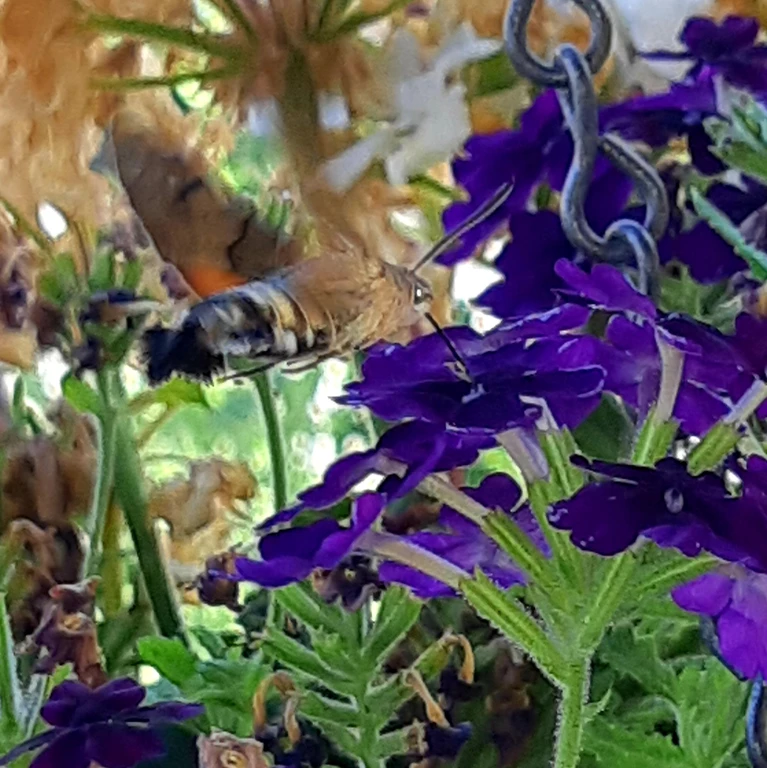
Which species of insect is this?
Macroglossum stellatarum
